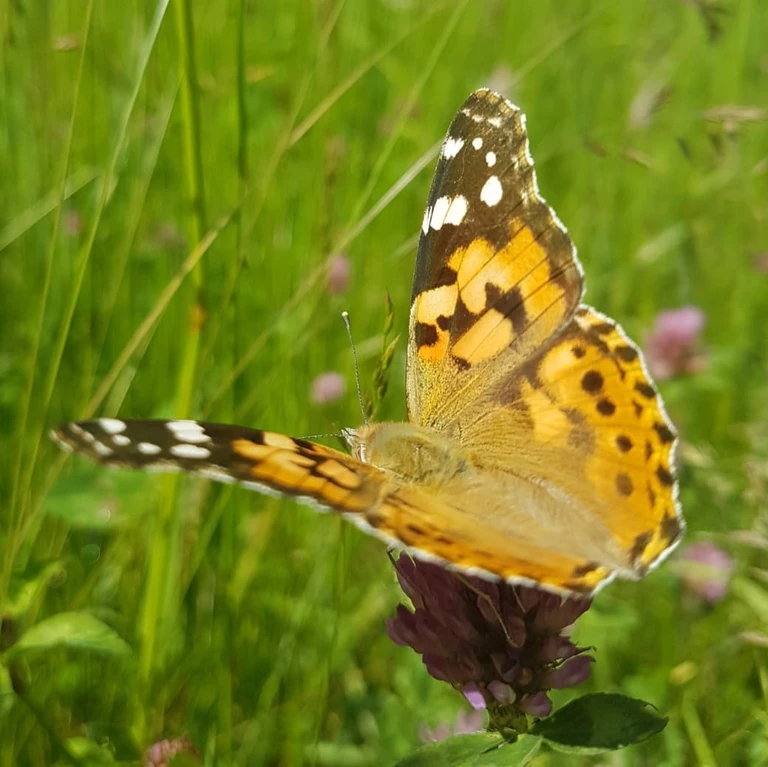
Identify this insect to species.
Vanessa cardui
